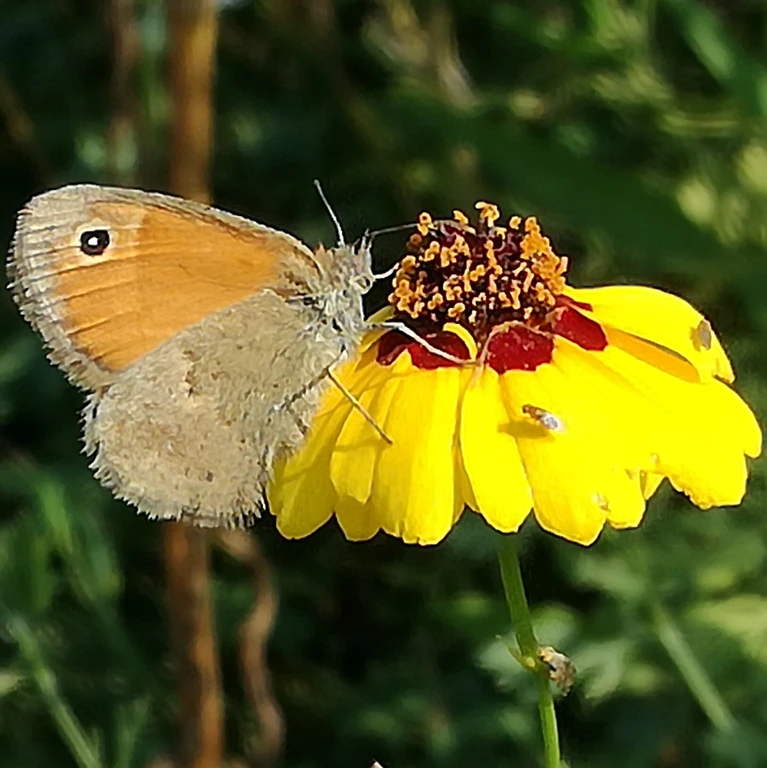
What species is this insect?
Coenonympha pamphilus
